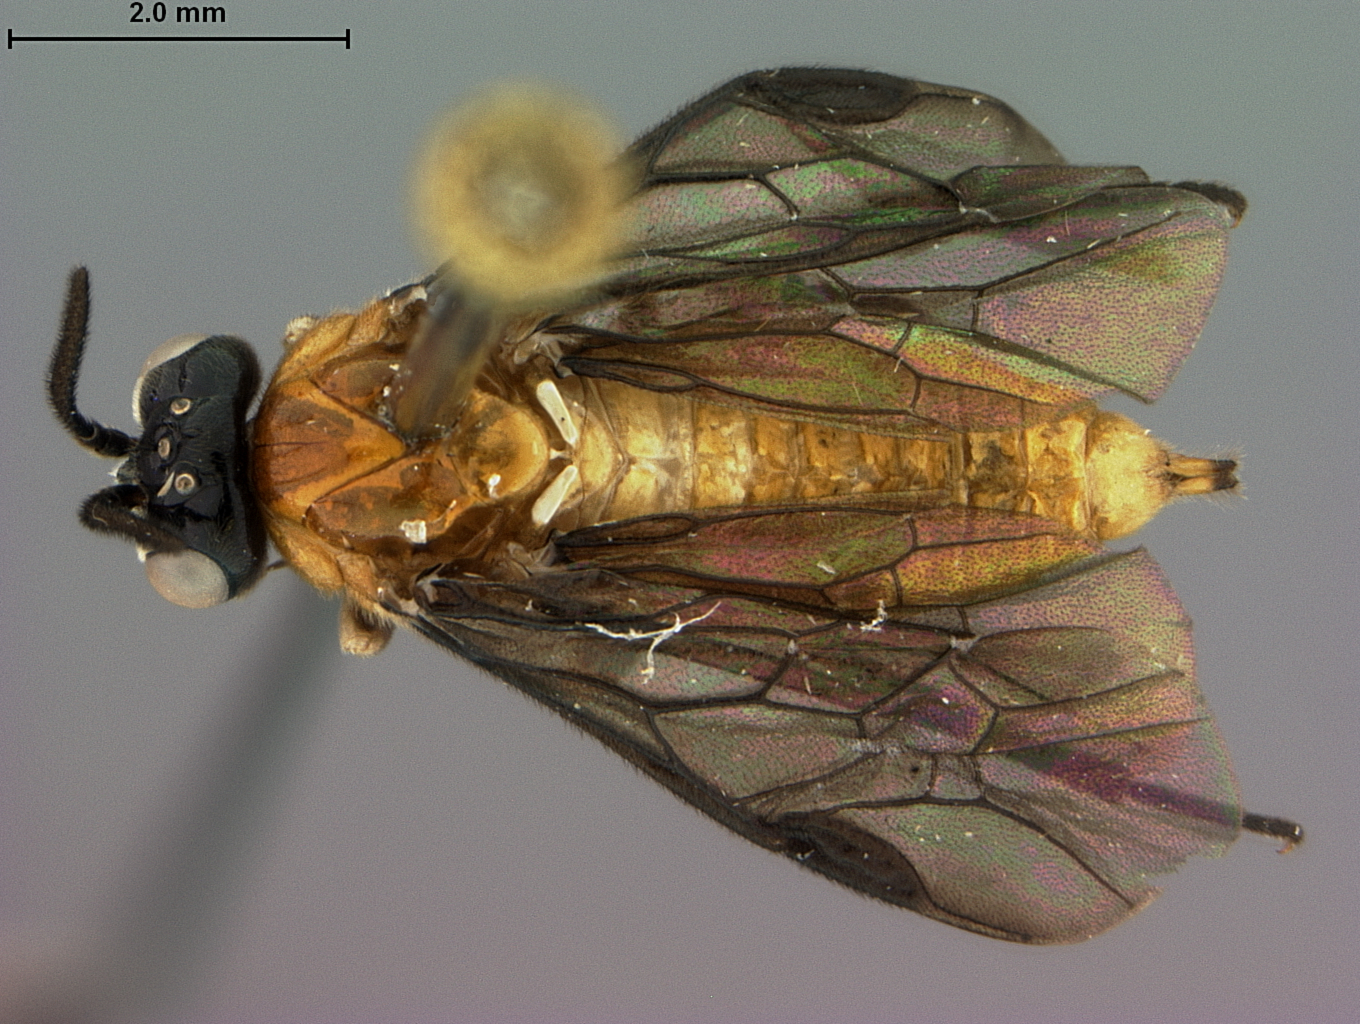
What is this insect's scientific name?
Sphacophilus madunus
